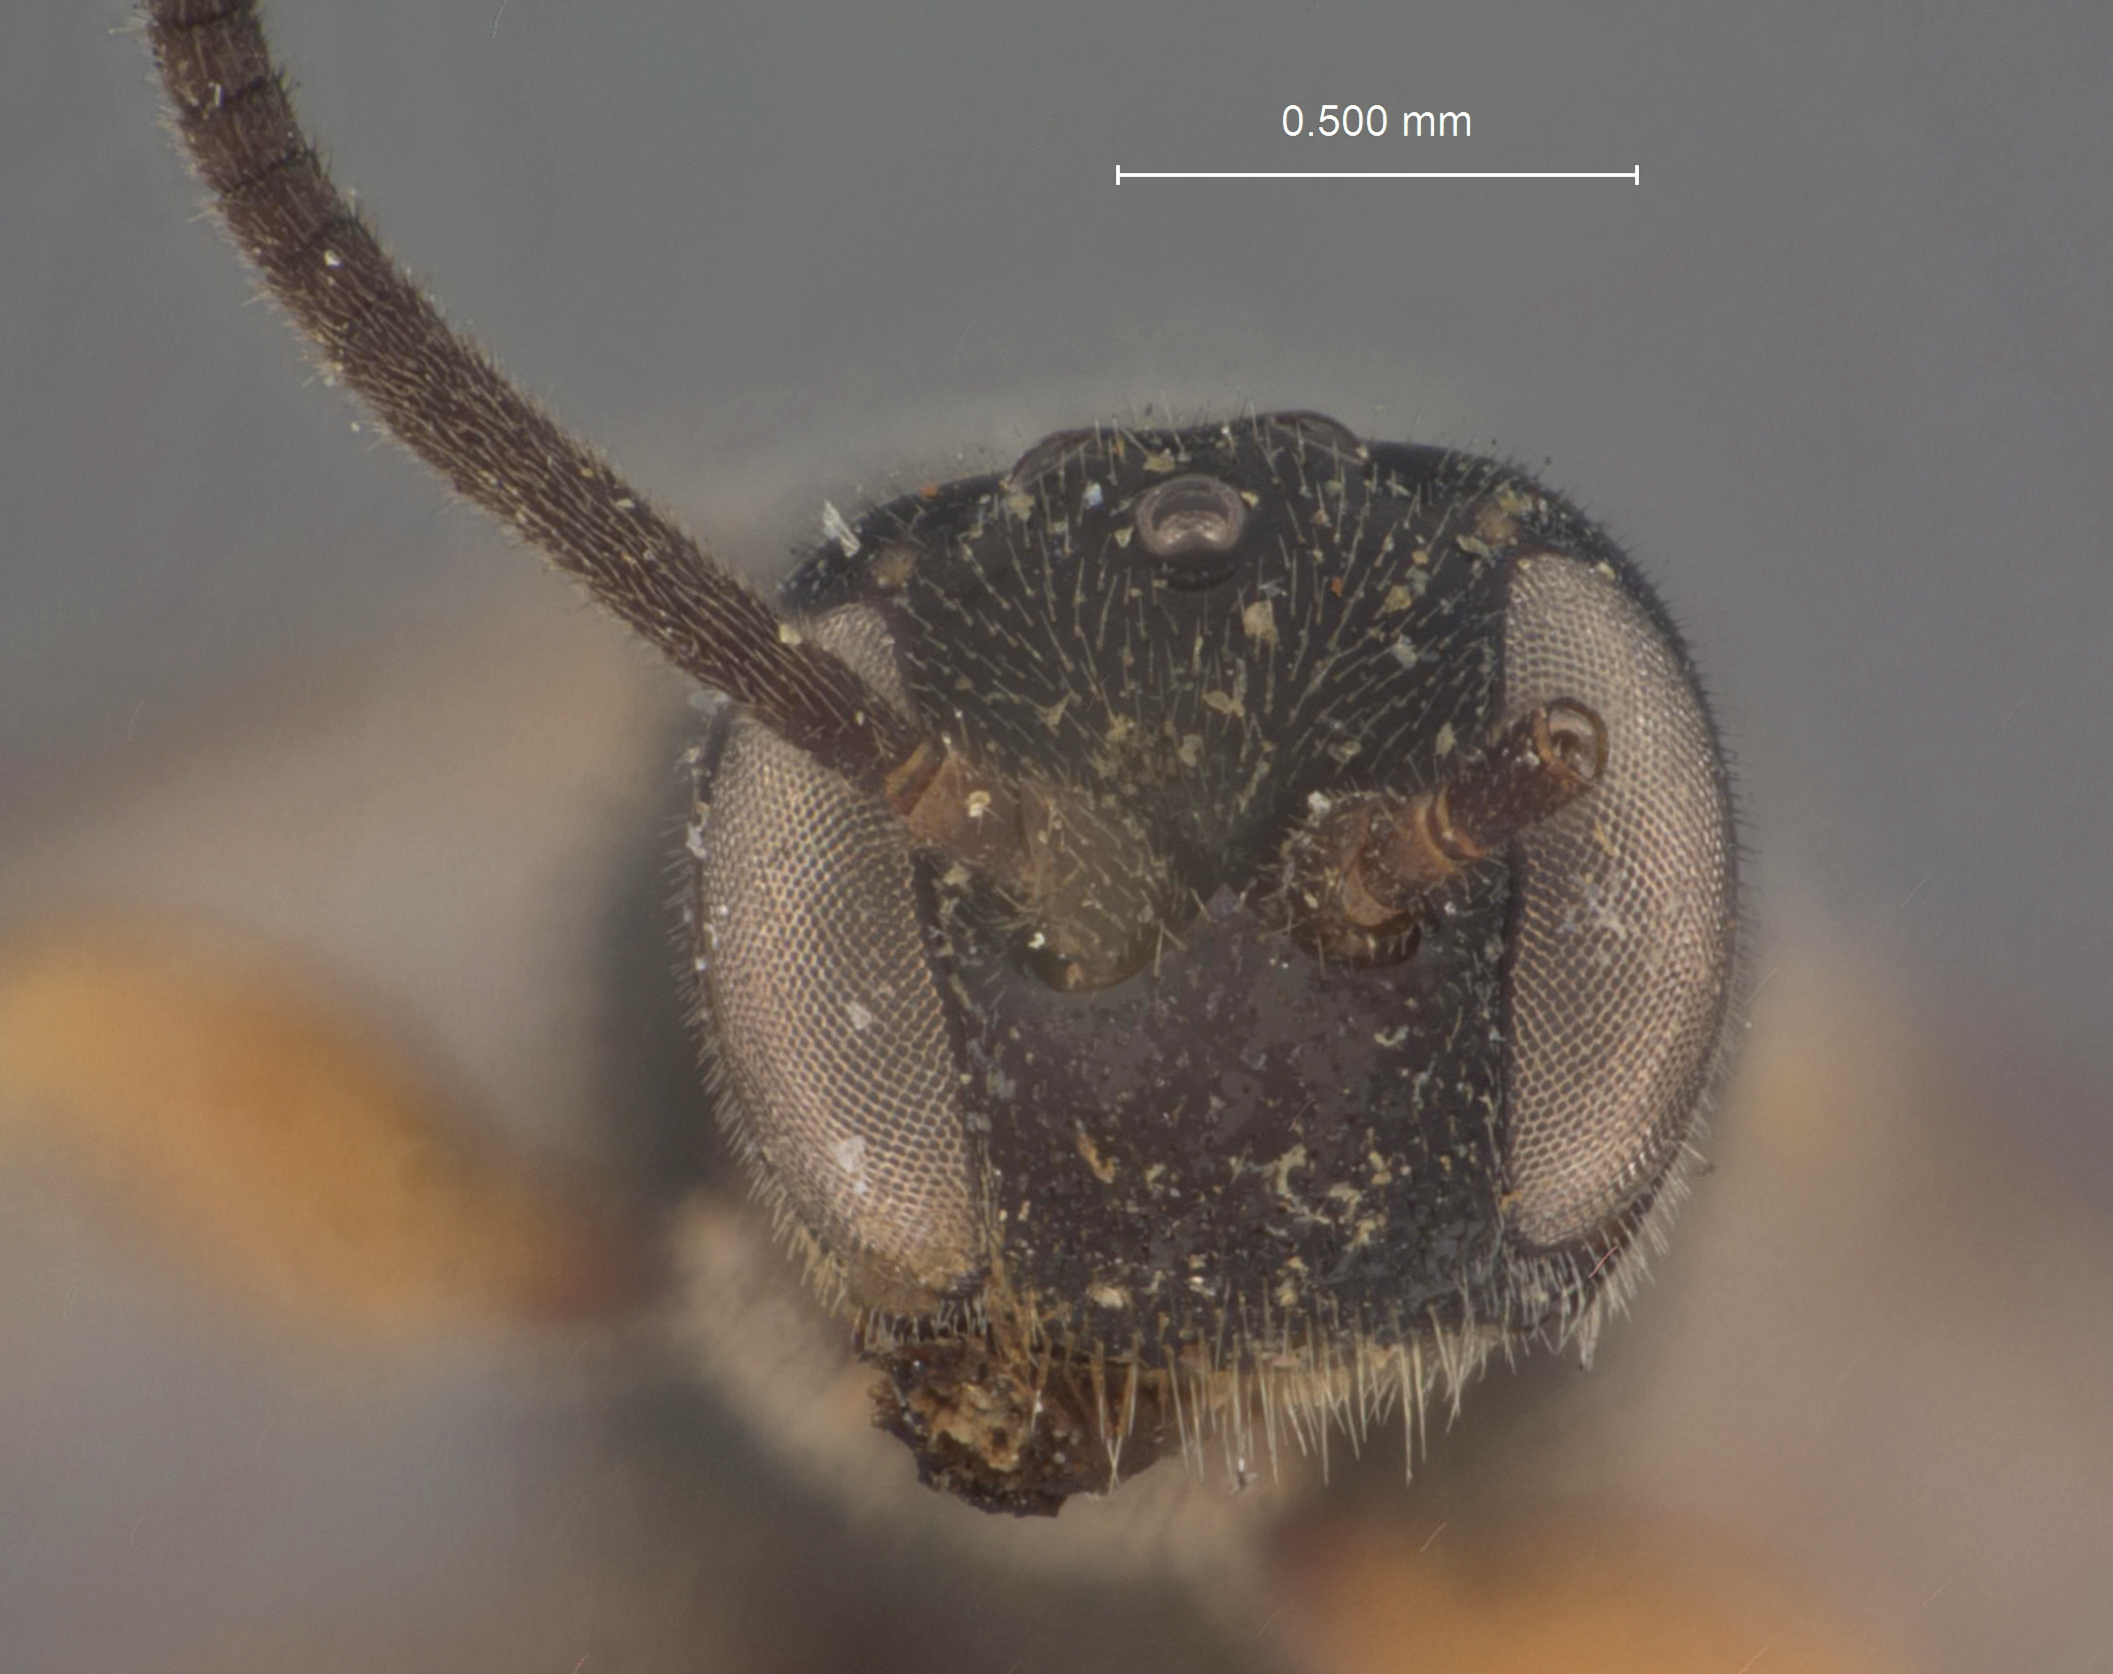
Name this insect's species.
Exochus evetriae
